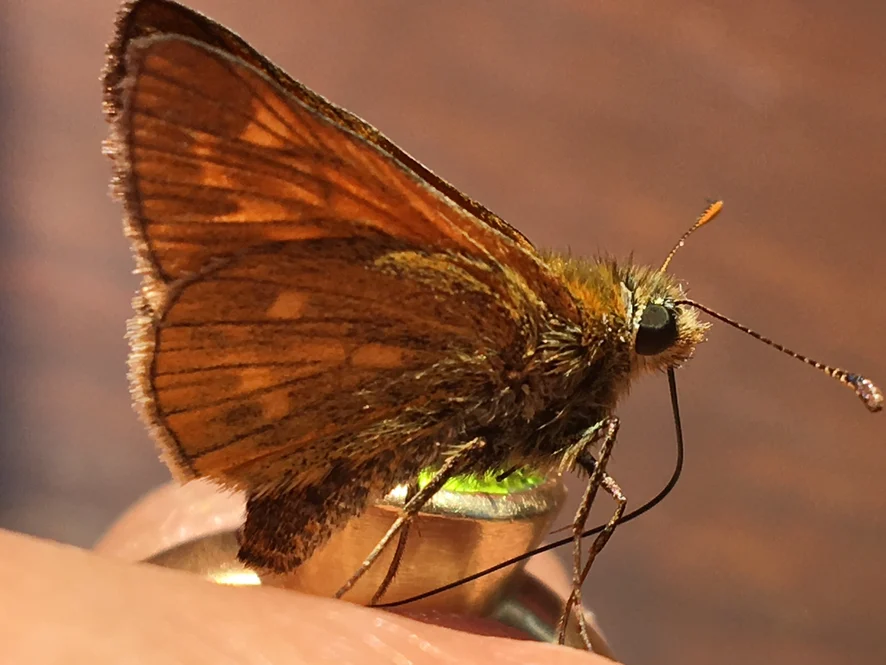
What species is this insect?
Ochlodes sylvanus (also Ochlodes venata)
